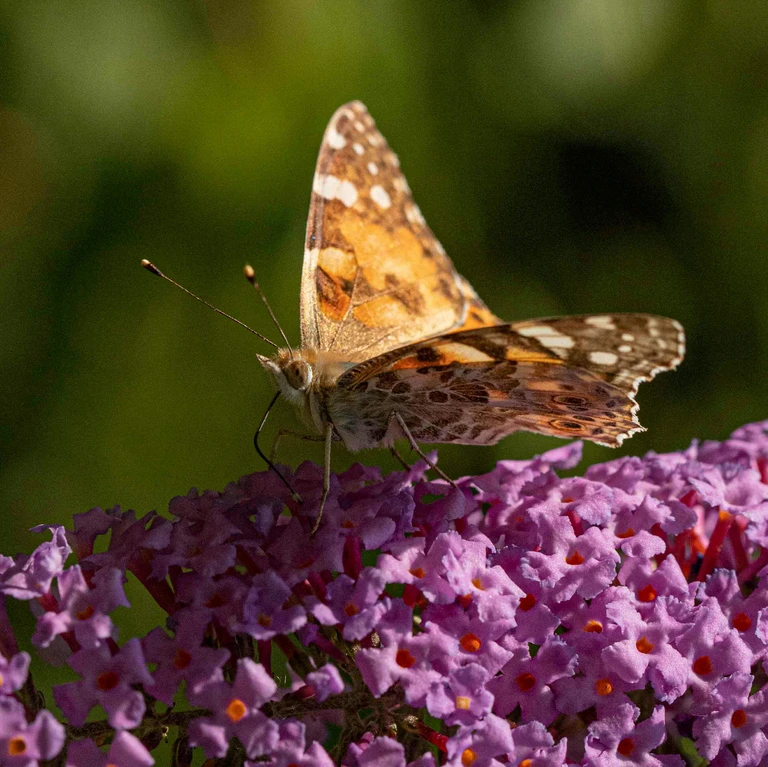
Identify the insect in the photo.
Vanessa cardui
